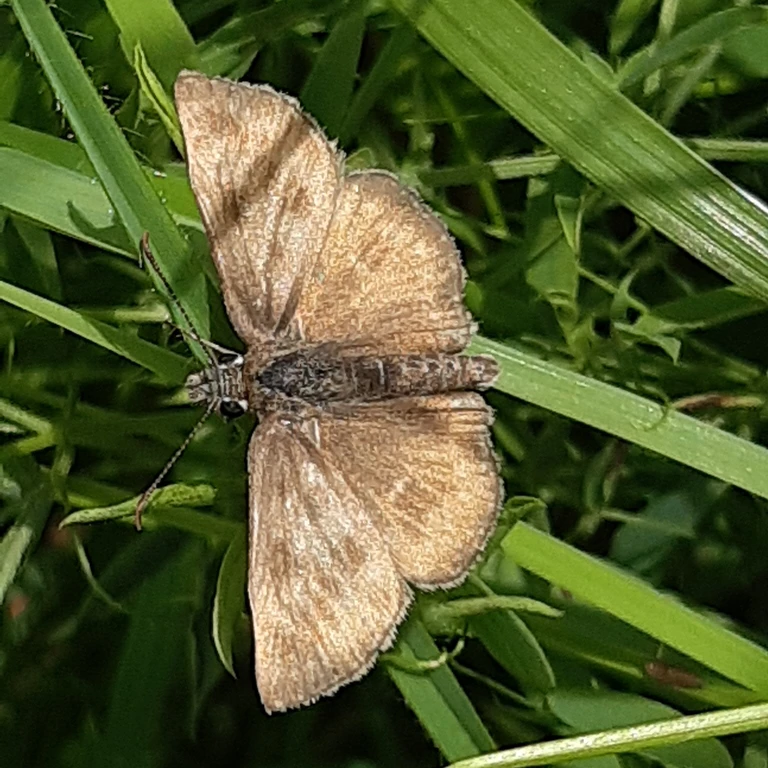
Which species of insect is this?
Erynnis tages
